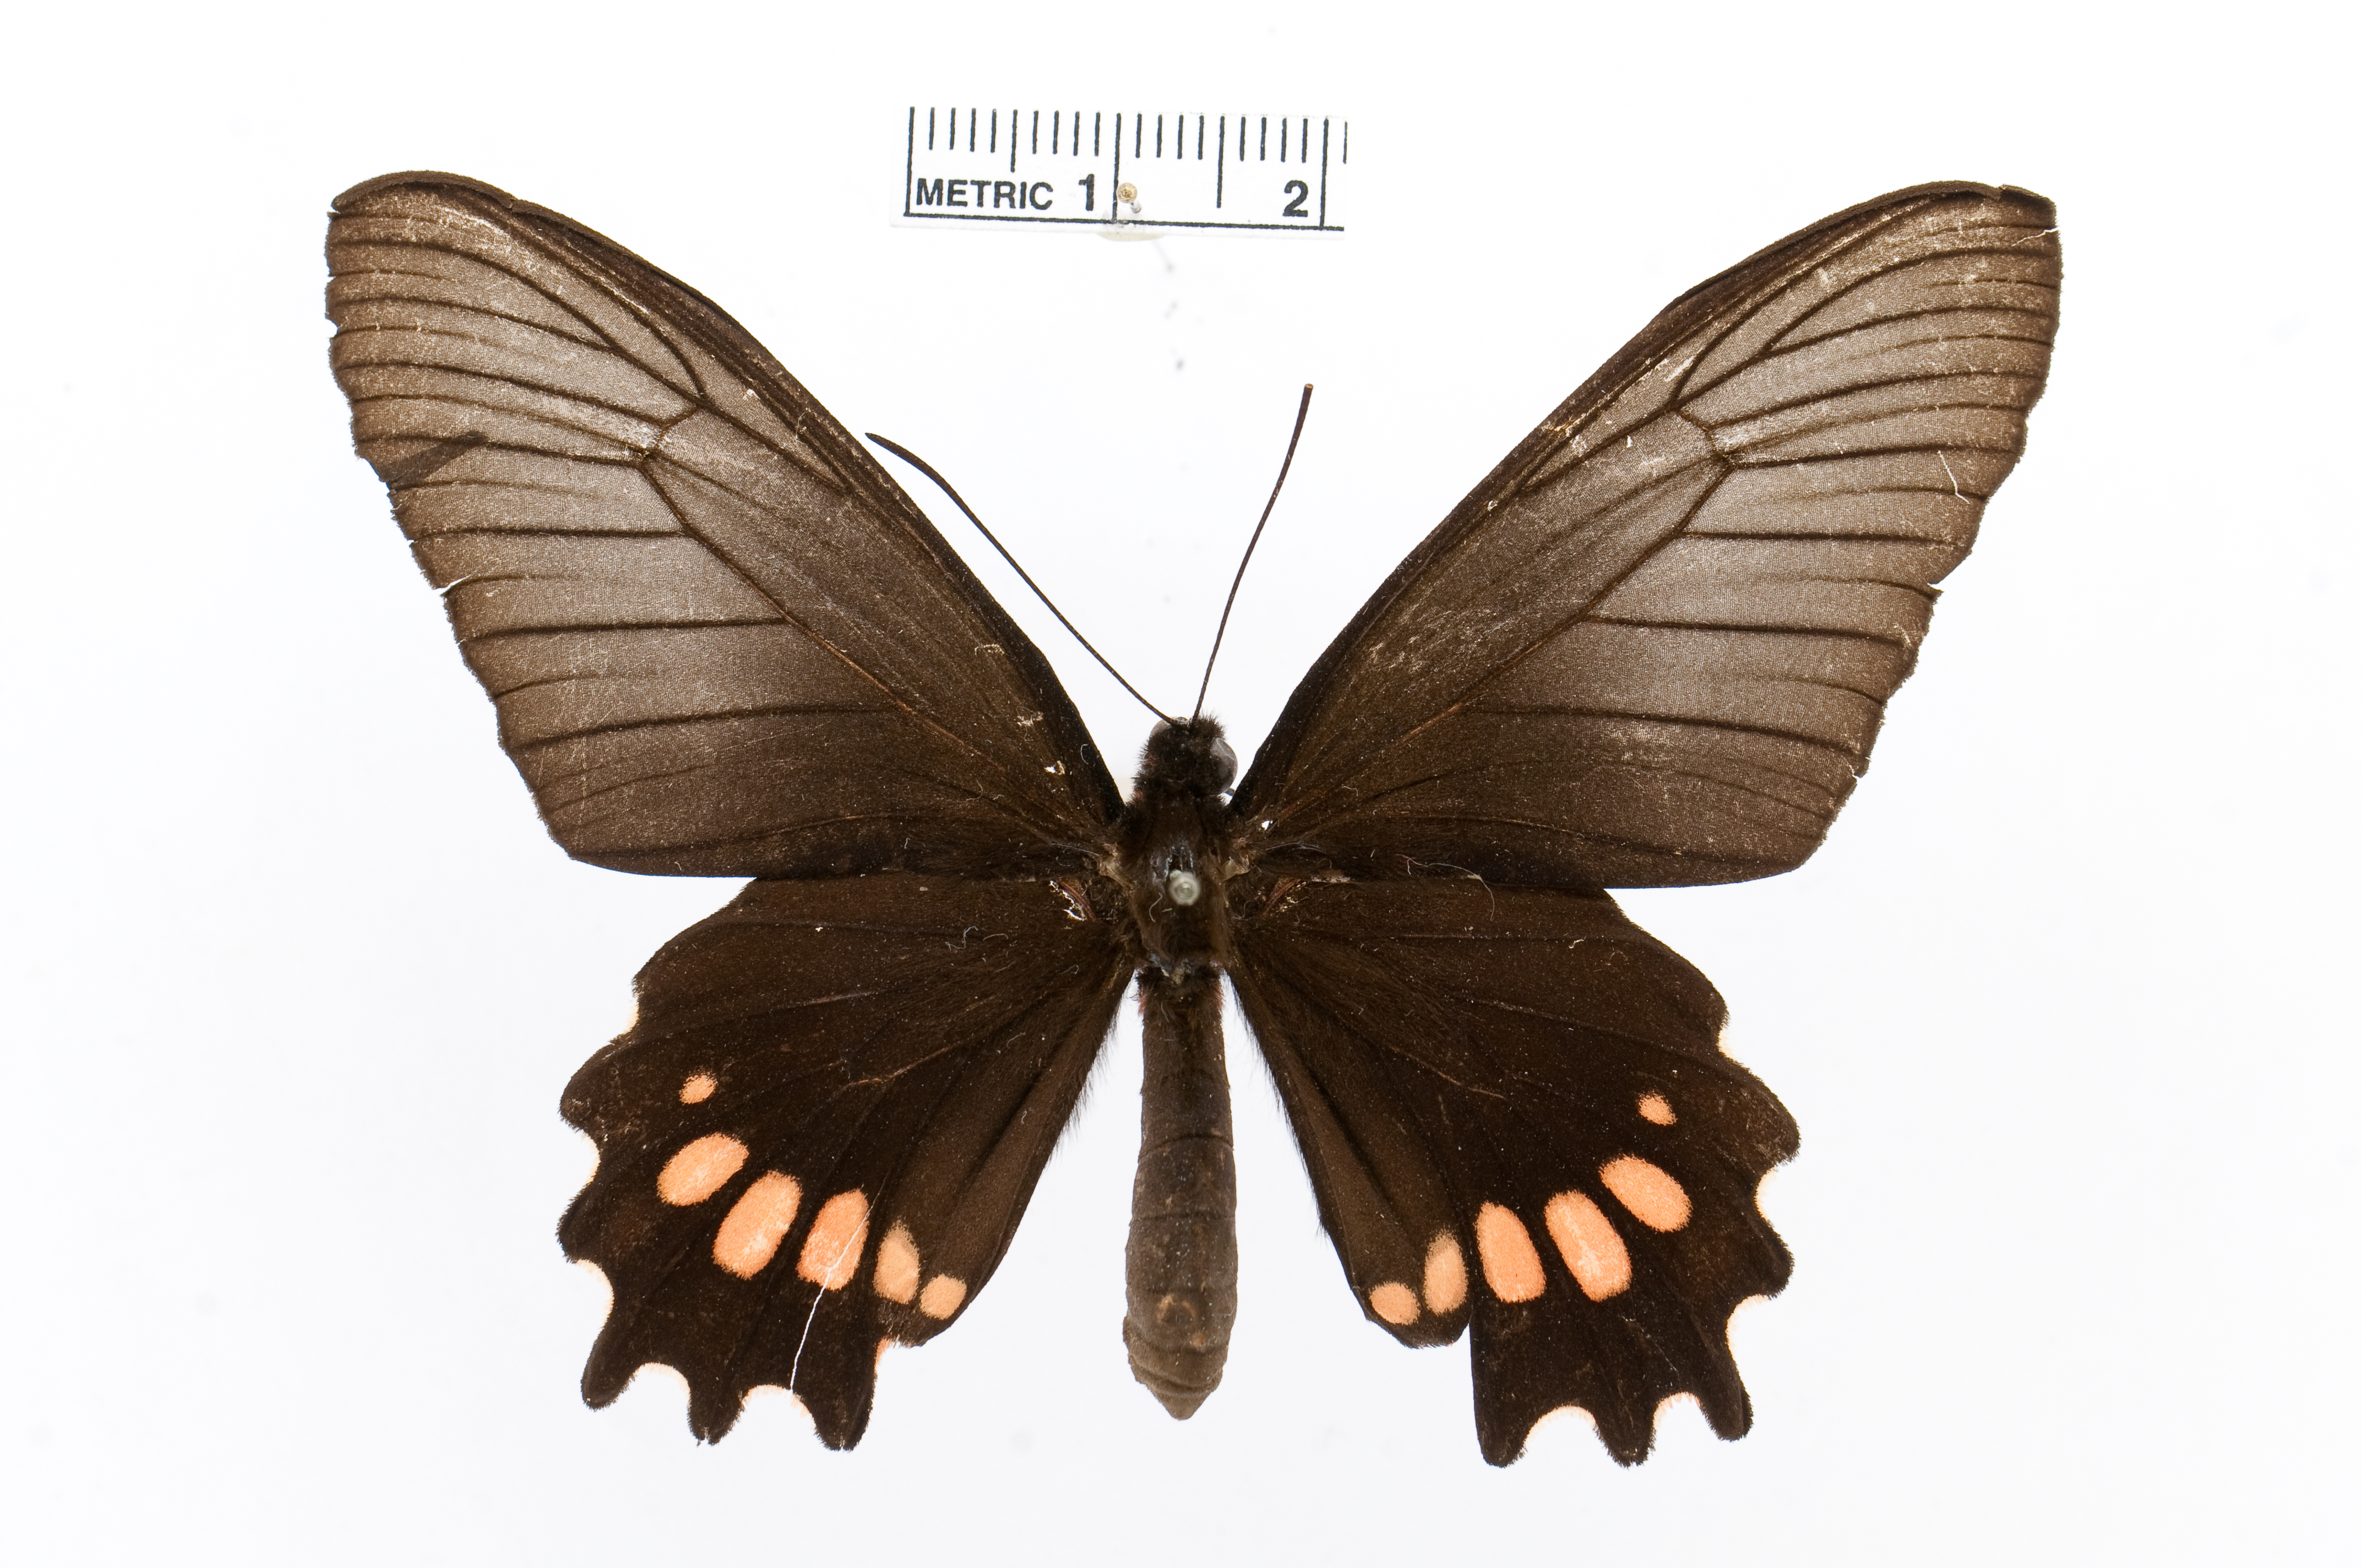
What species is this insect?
Parides zacynthus
